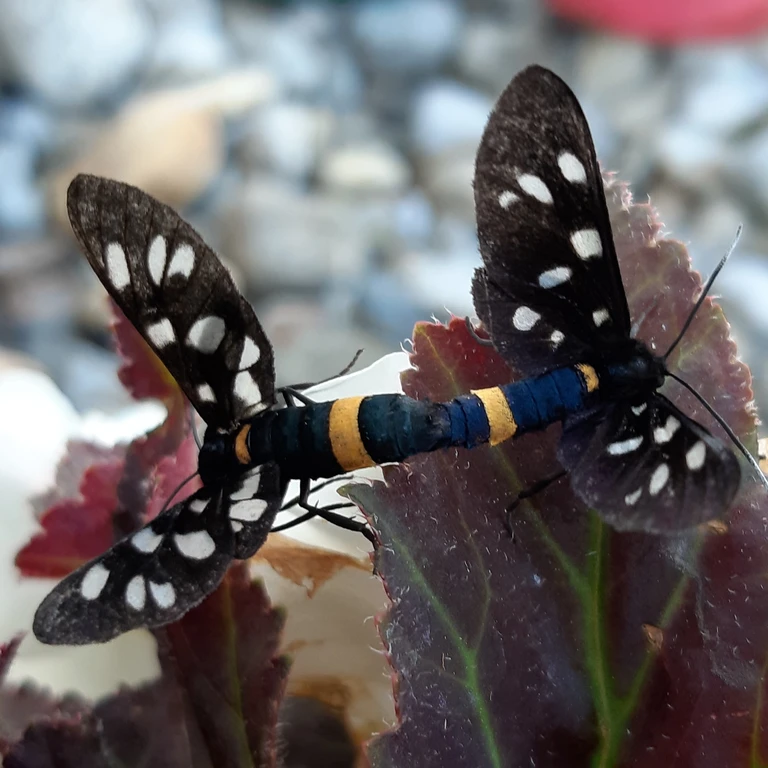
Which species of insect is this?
Amata phegea
